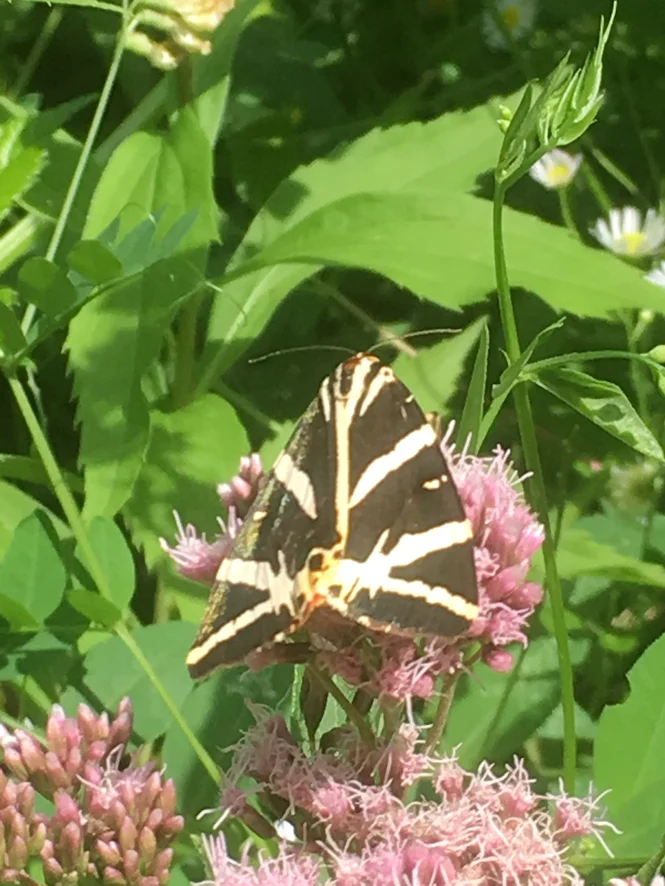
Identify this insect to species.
Euplagia quadripunctaria
